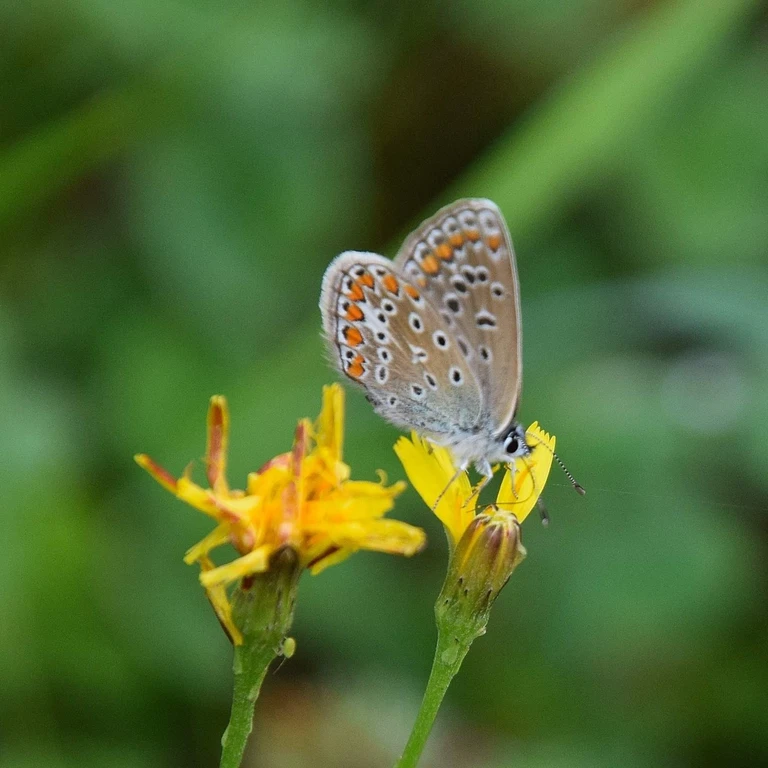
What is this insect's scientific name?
Polyommatus icarus
